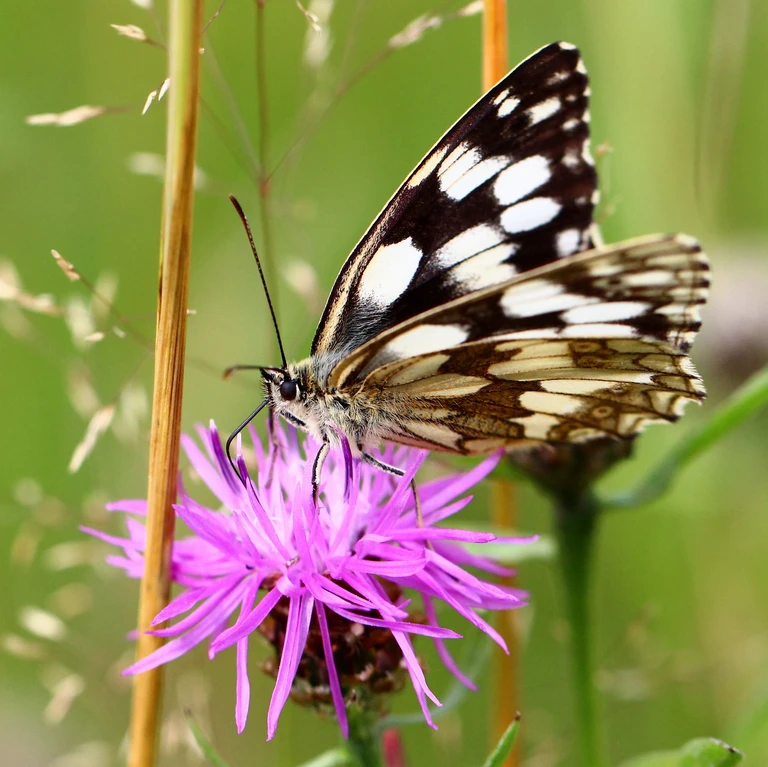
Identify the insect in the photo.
Melanargia galathea
